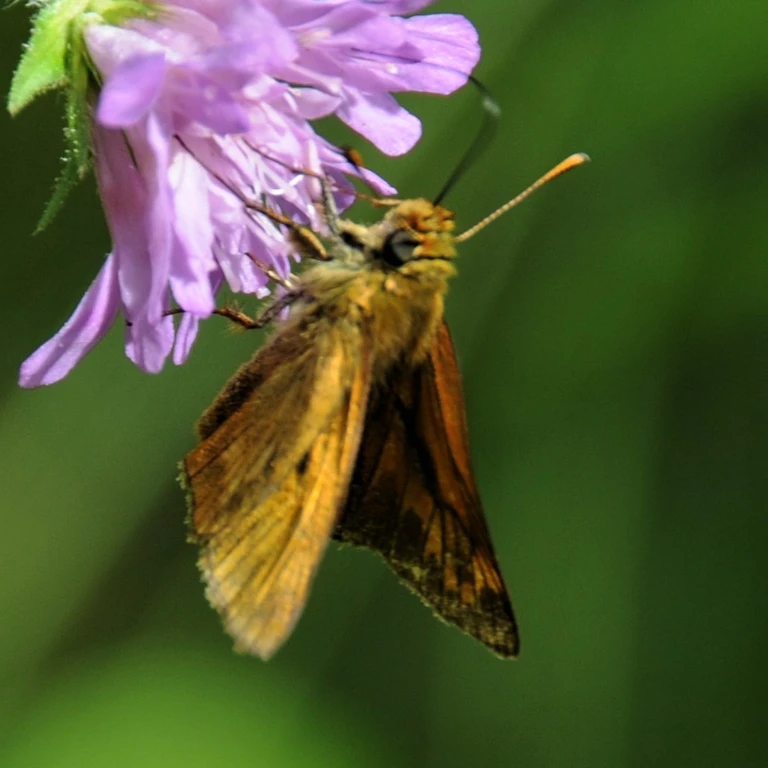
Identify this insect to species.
Ochlodes sylvanus (also Ochlodes venata)
